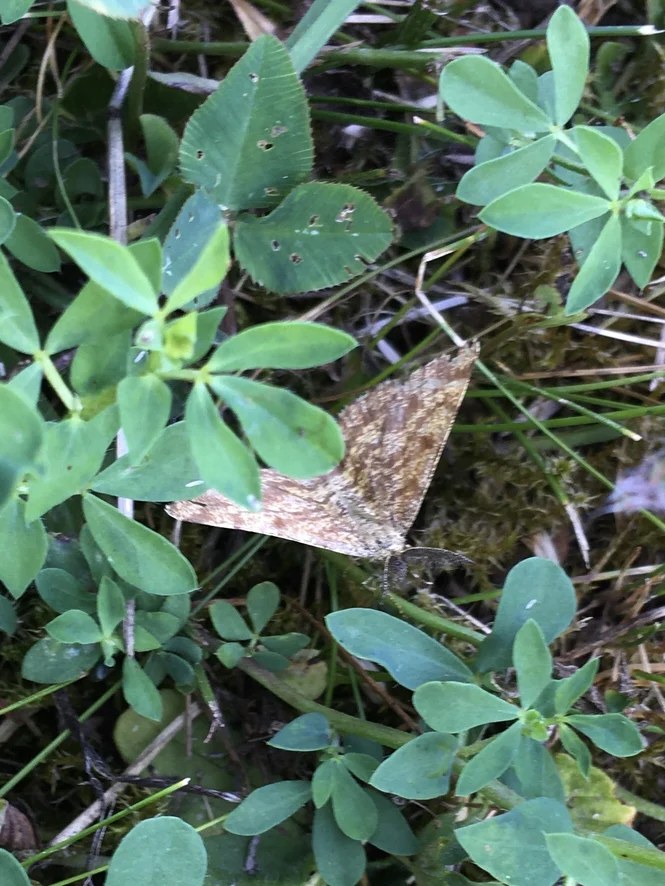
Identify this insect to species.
Ematurga atomaria
